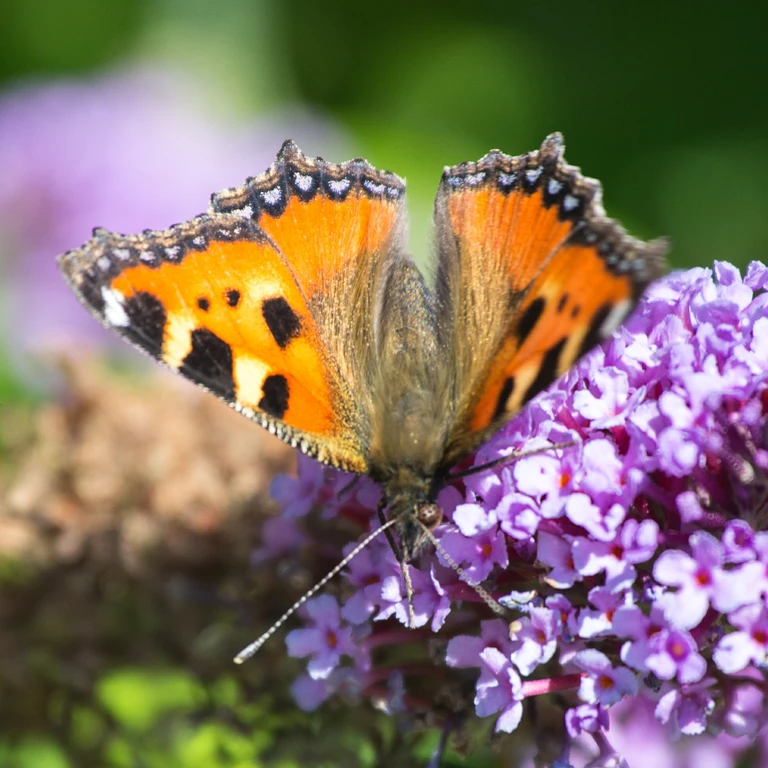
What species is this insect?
Aglais urticae
